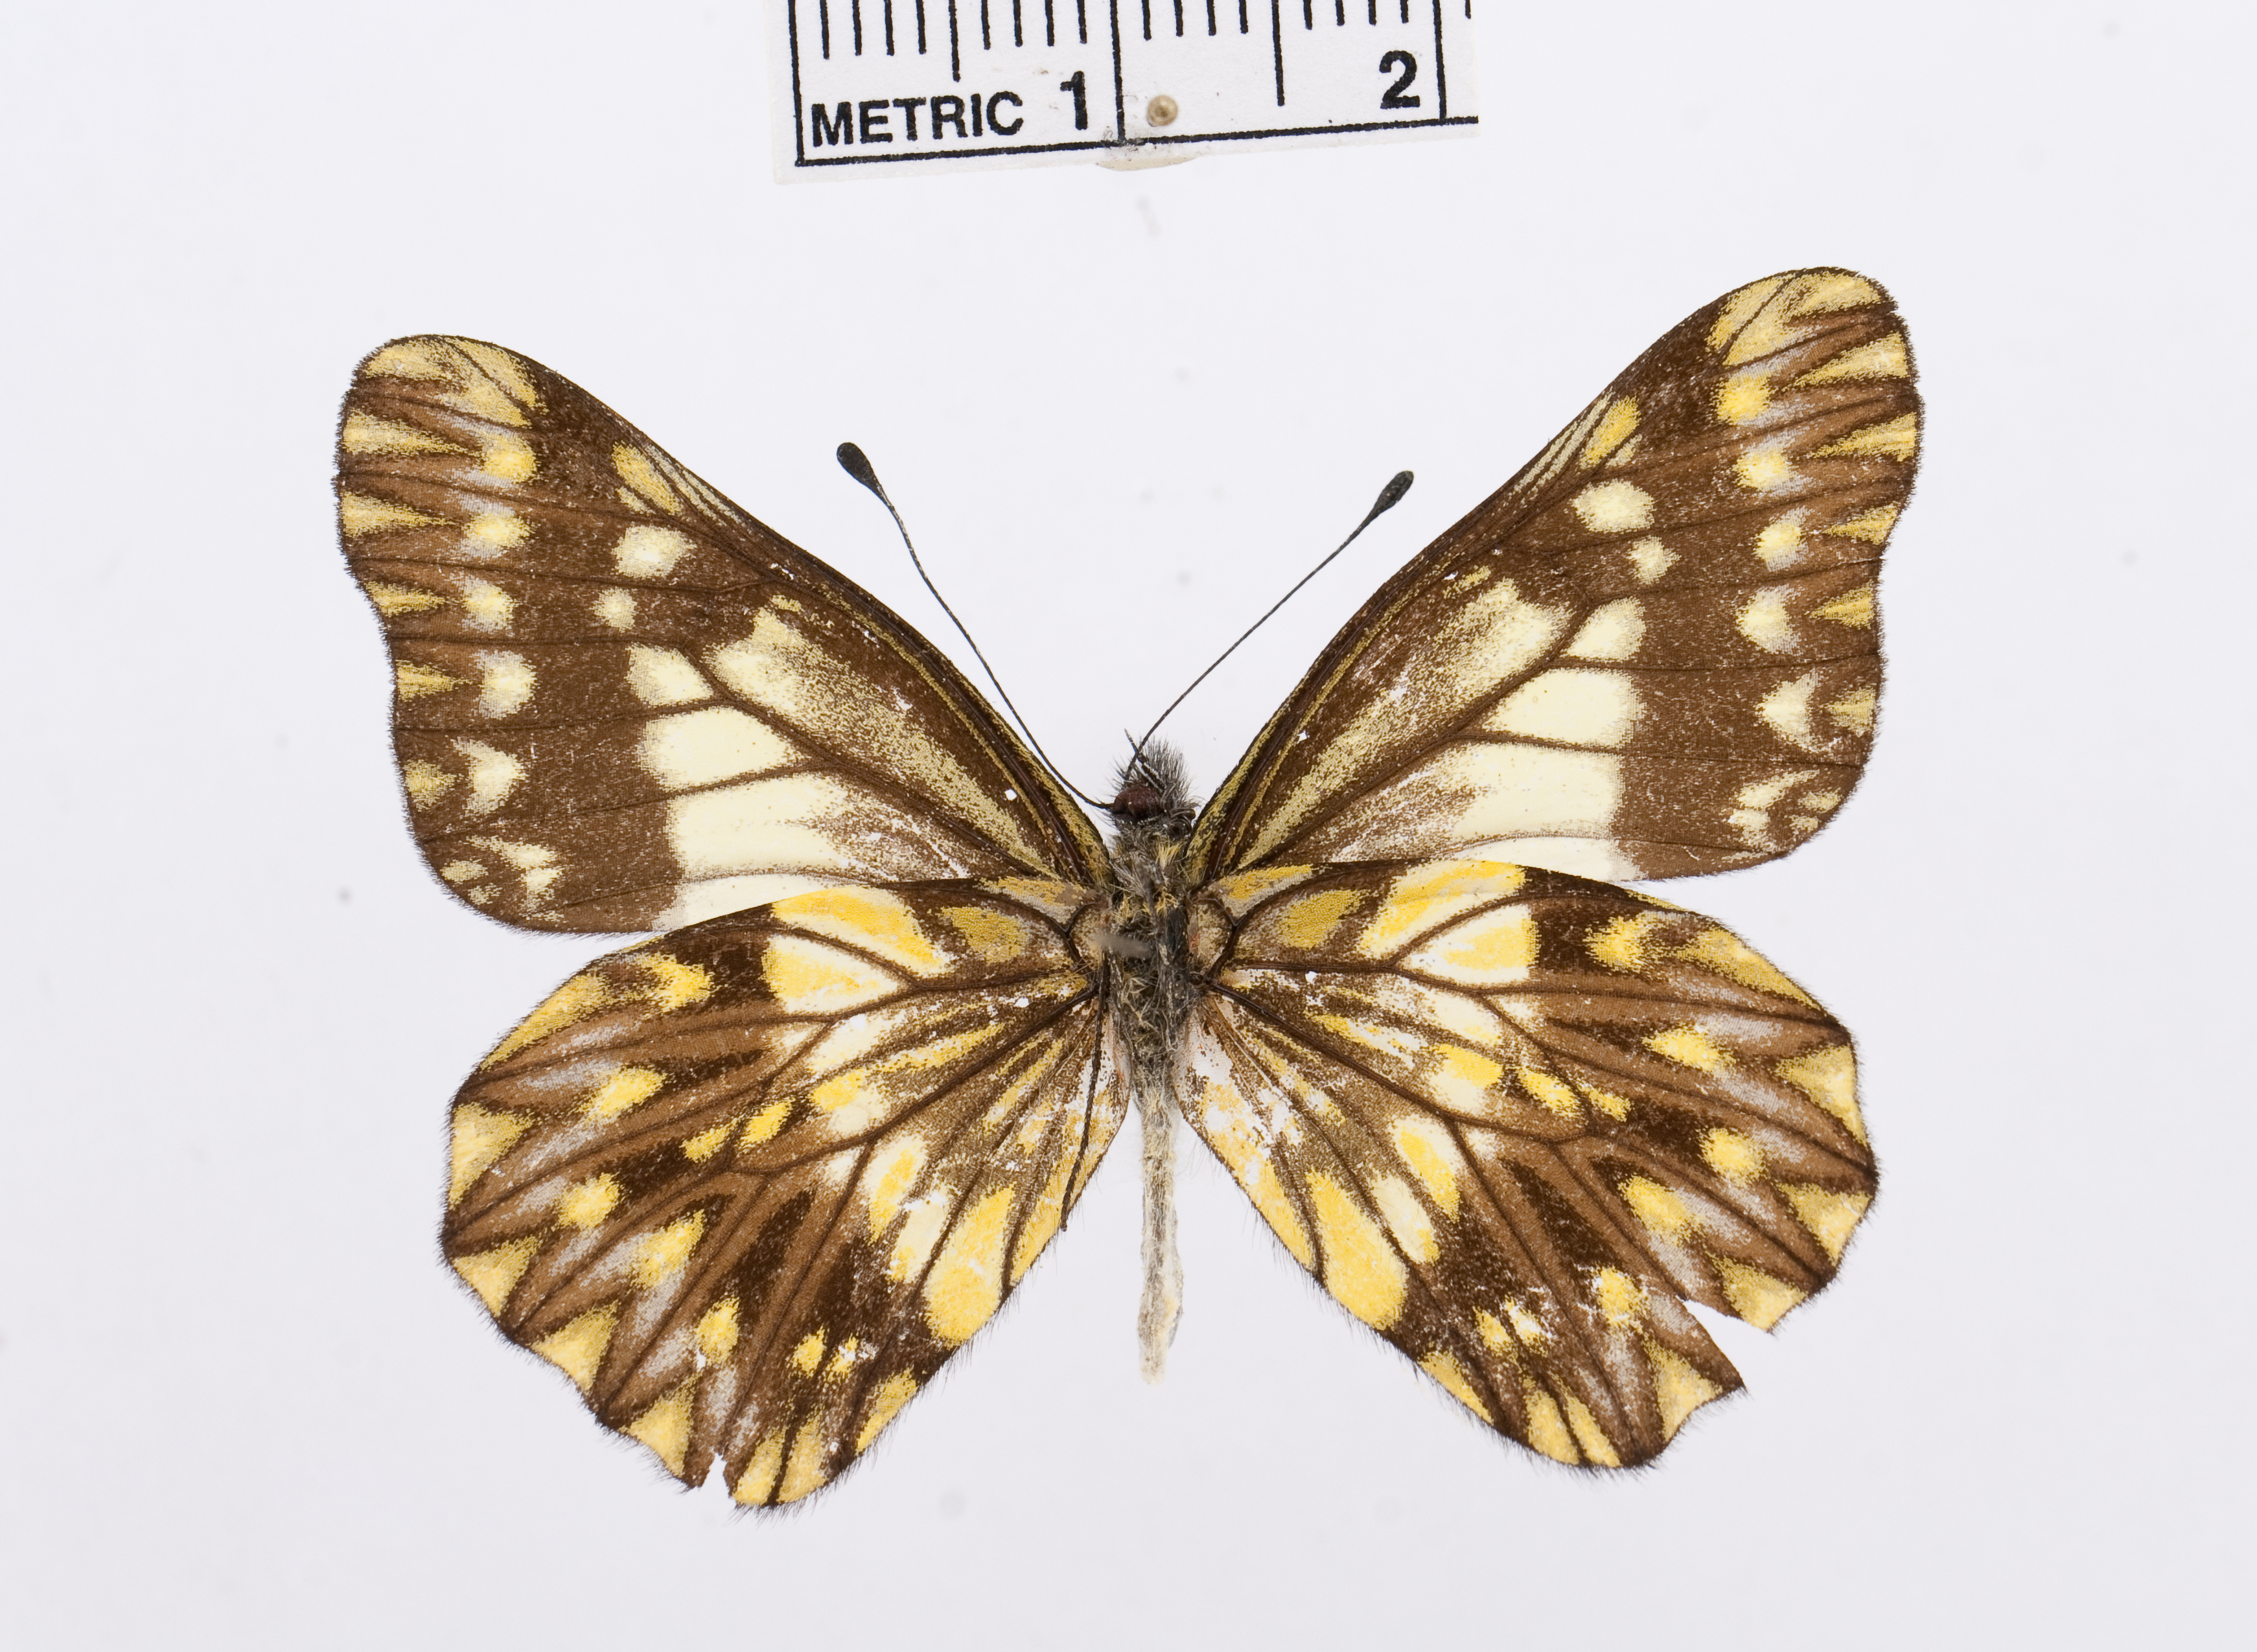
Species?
Catasticta frontina
